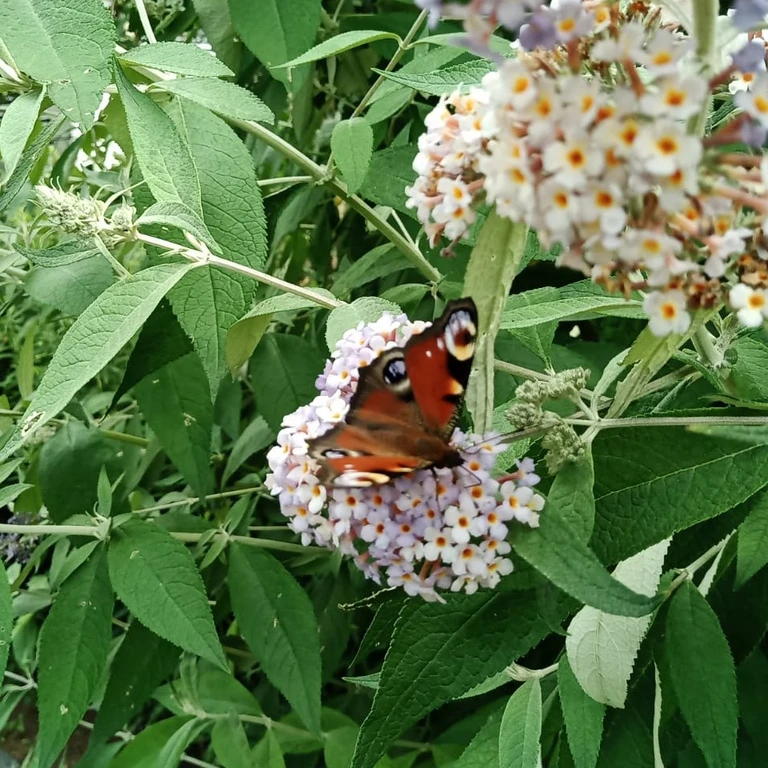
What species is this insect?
Aglais io
